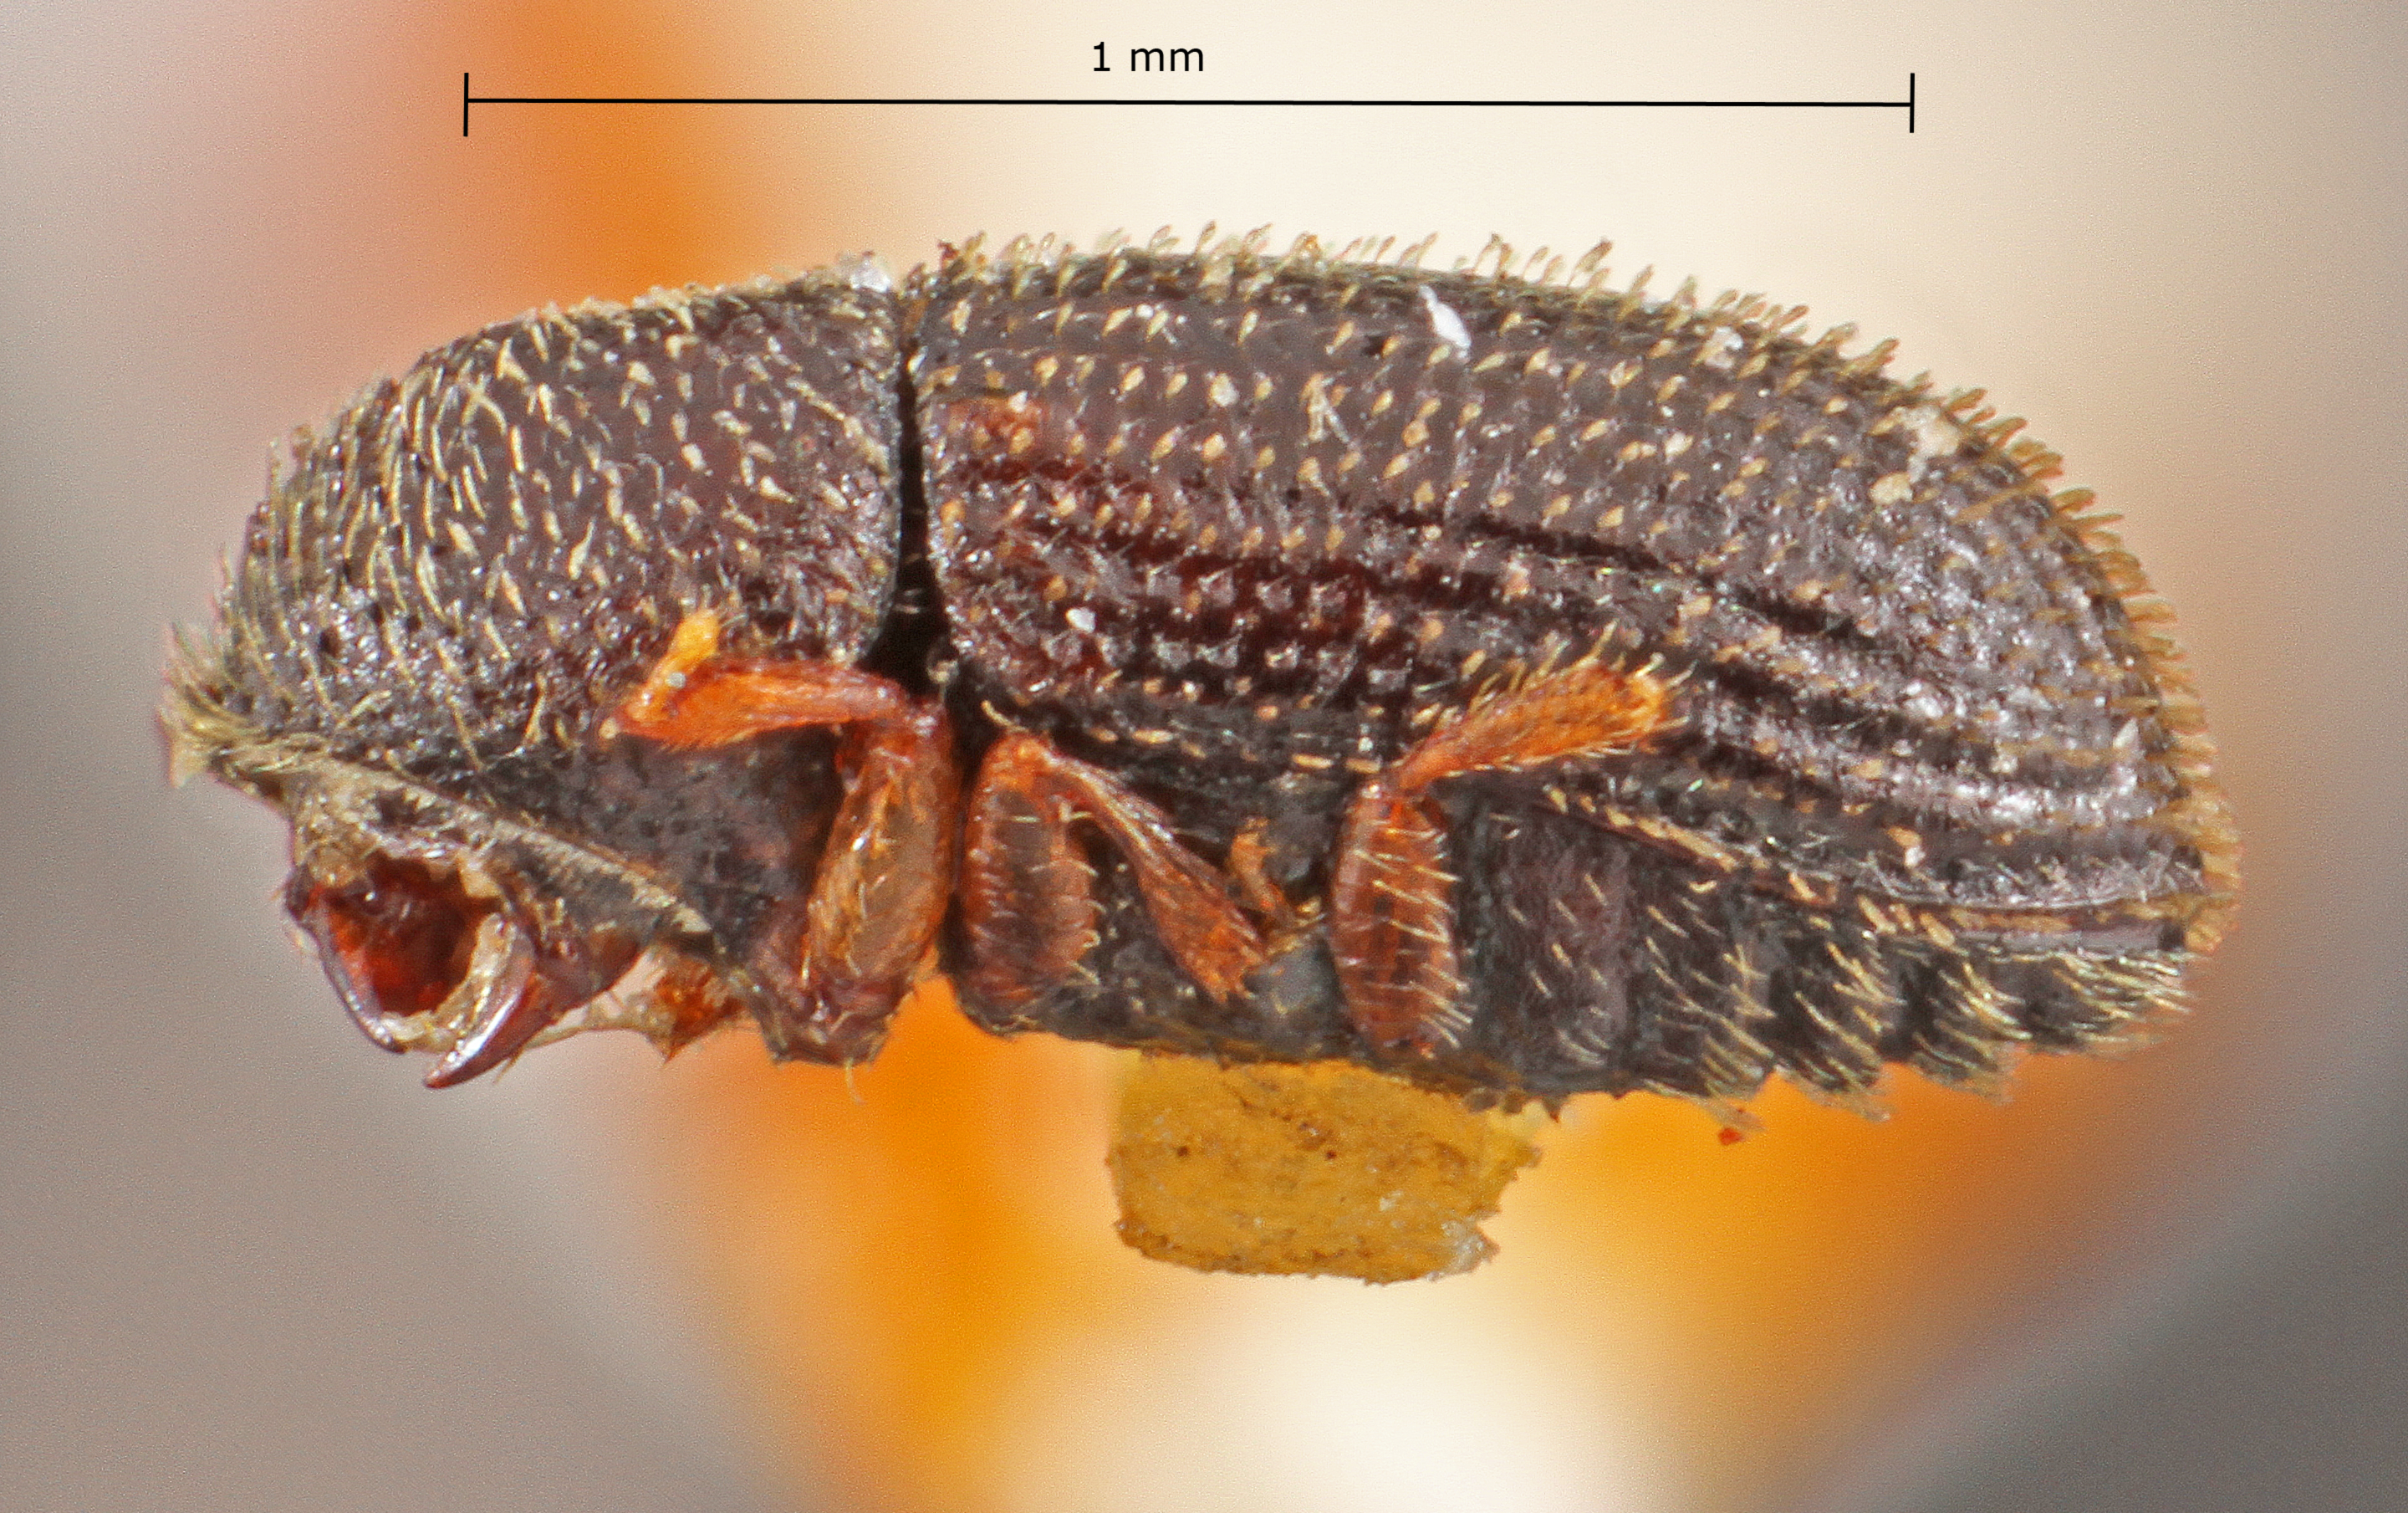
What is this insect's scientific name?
Stephanoderes multidentatus
